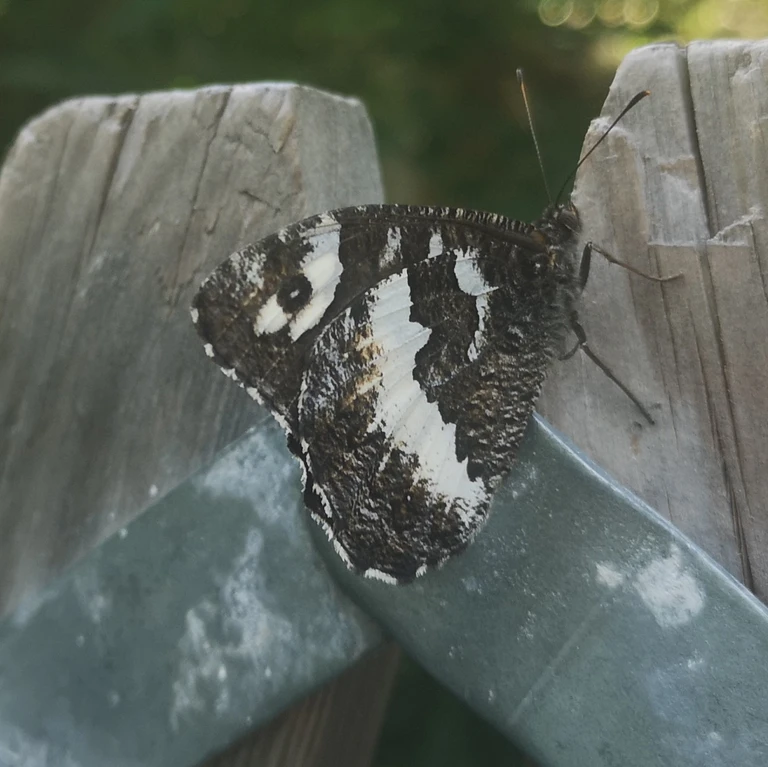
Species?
Brintesia circe
